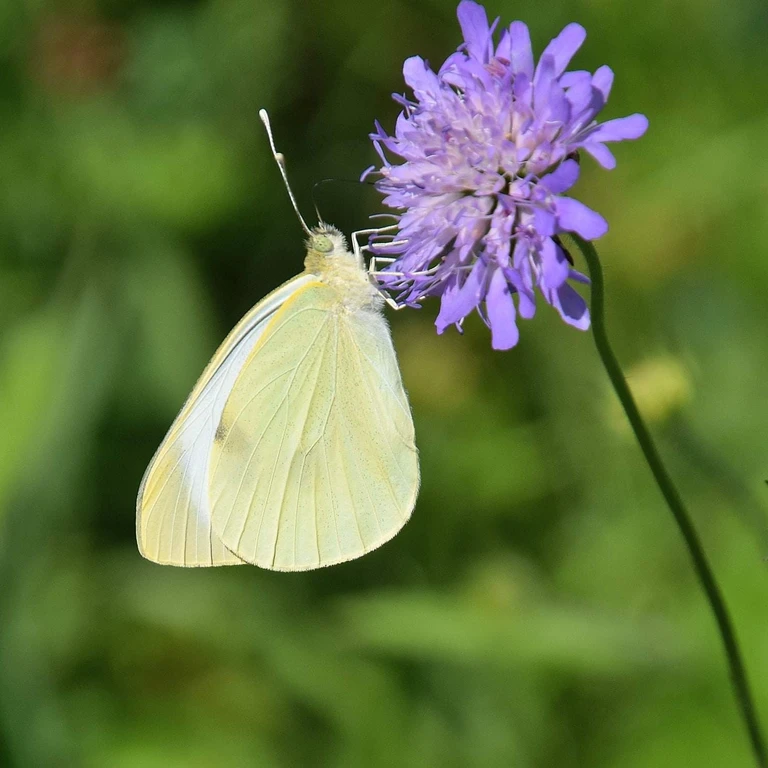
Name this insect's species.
Pieris brassicae
